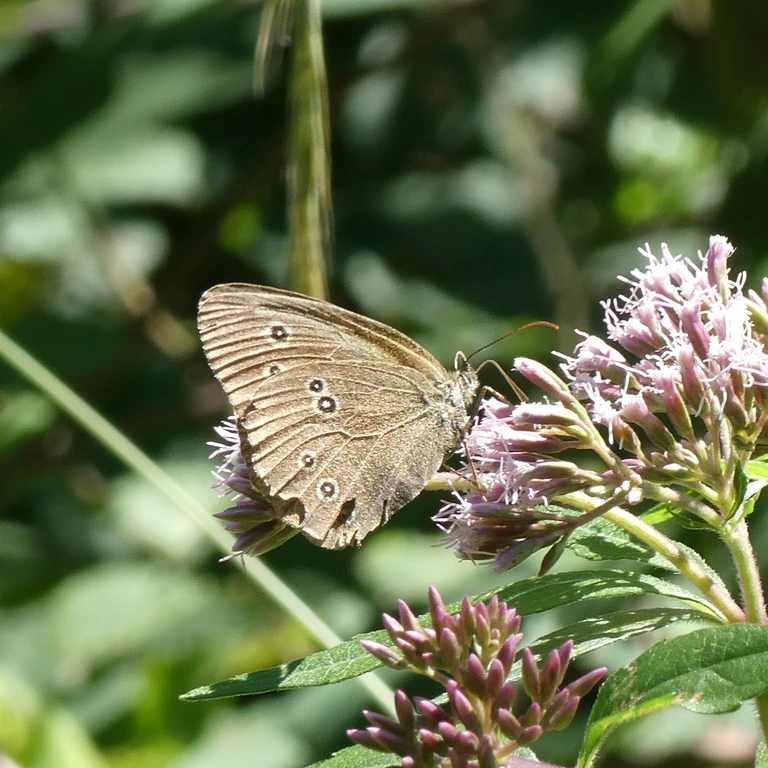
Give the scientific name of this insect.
Aphantopus hyperantus
